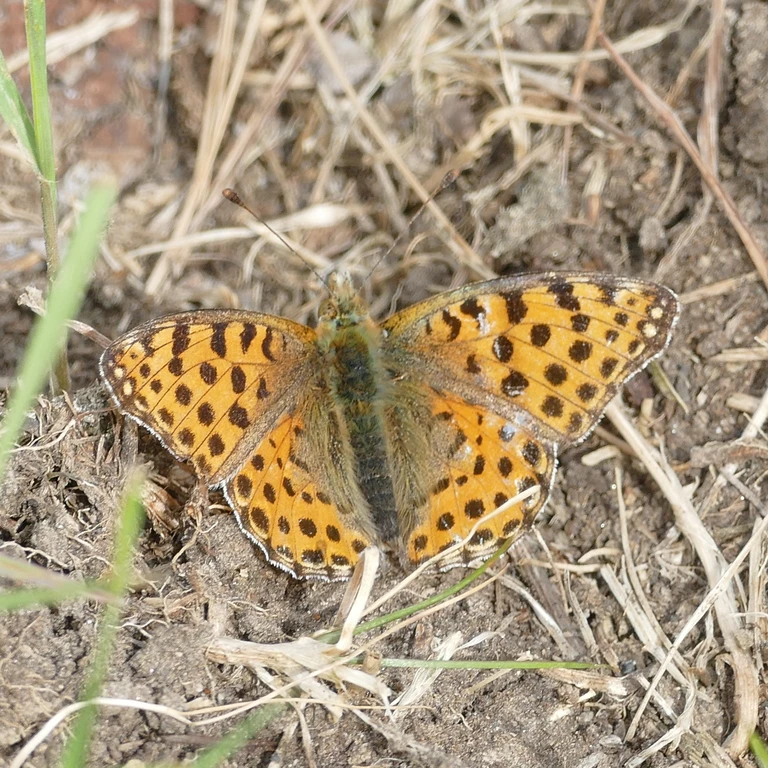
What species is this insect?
Issoria lathonia
